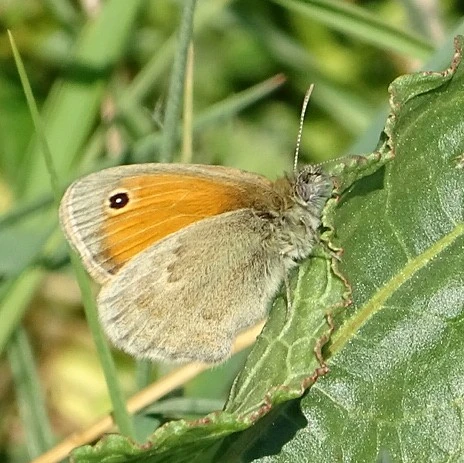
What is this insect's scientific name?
Coenonympha pamphilus
